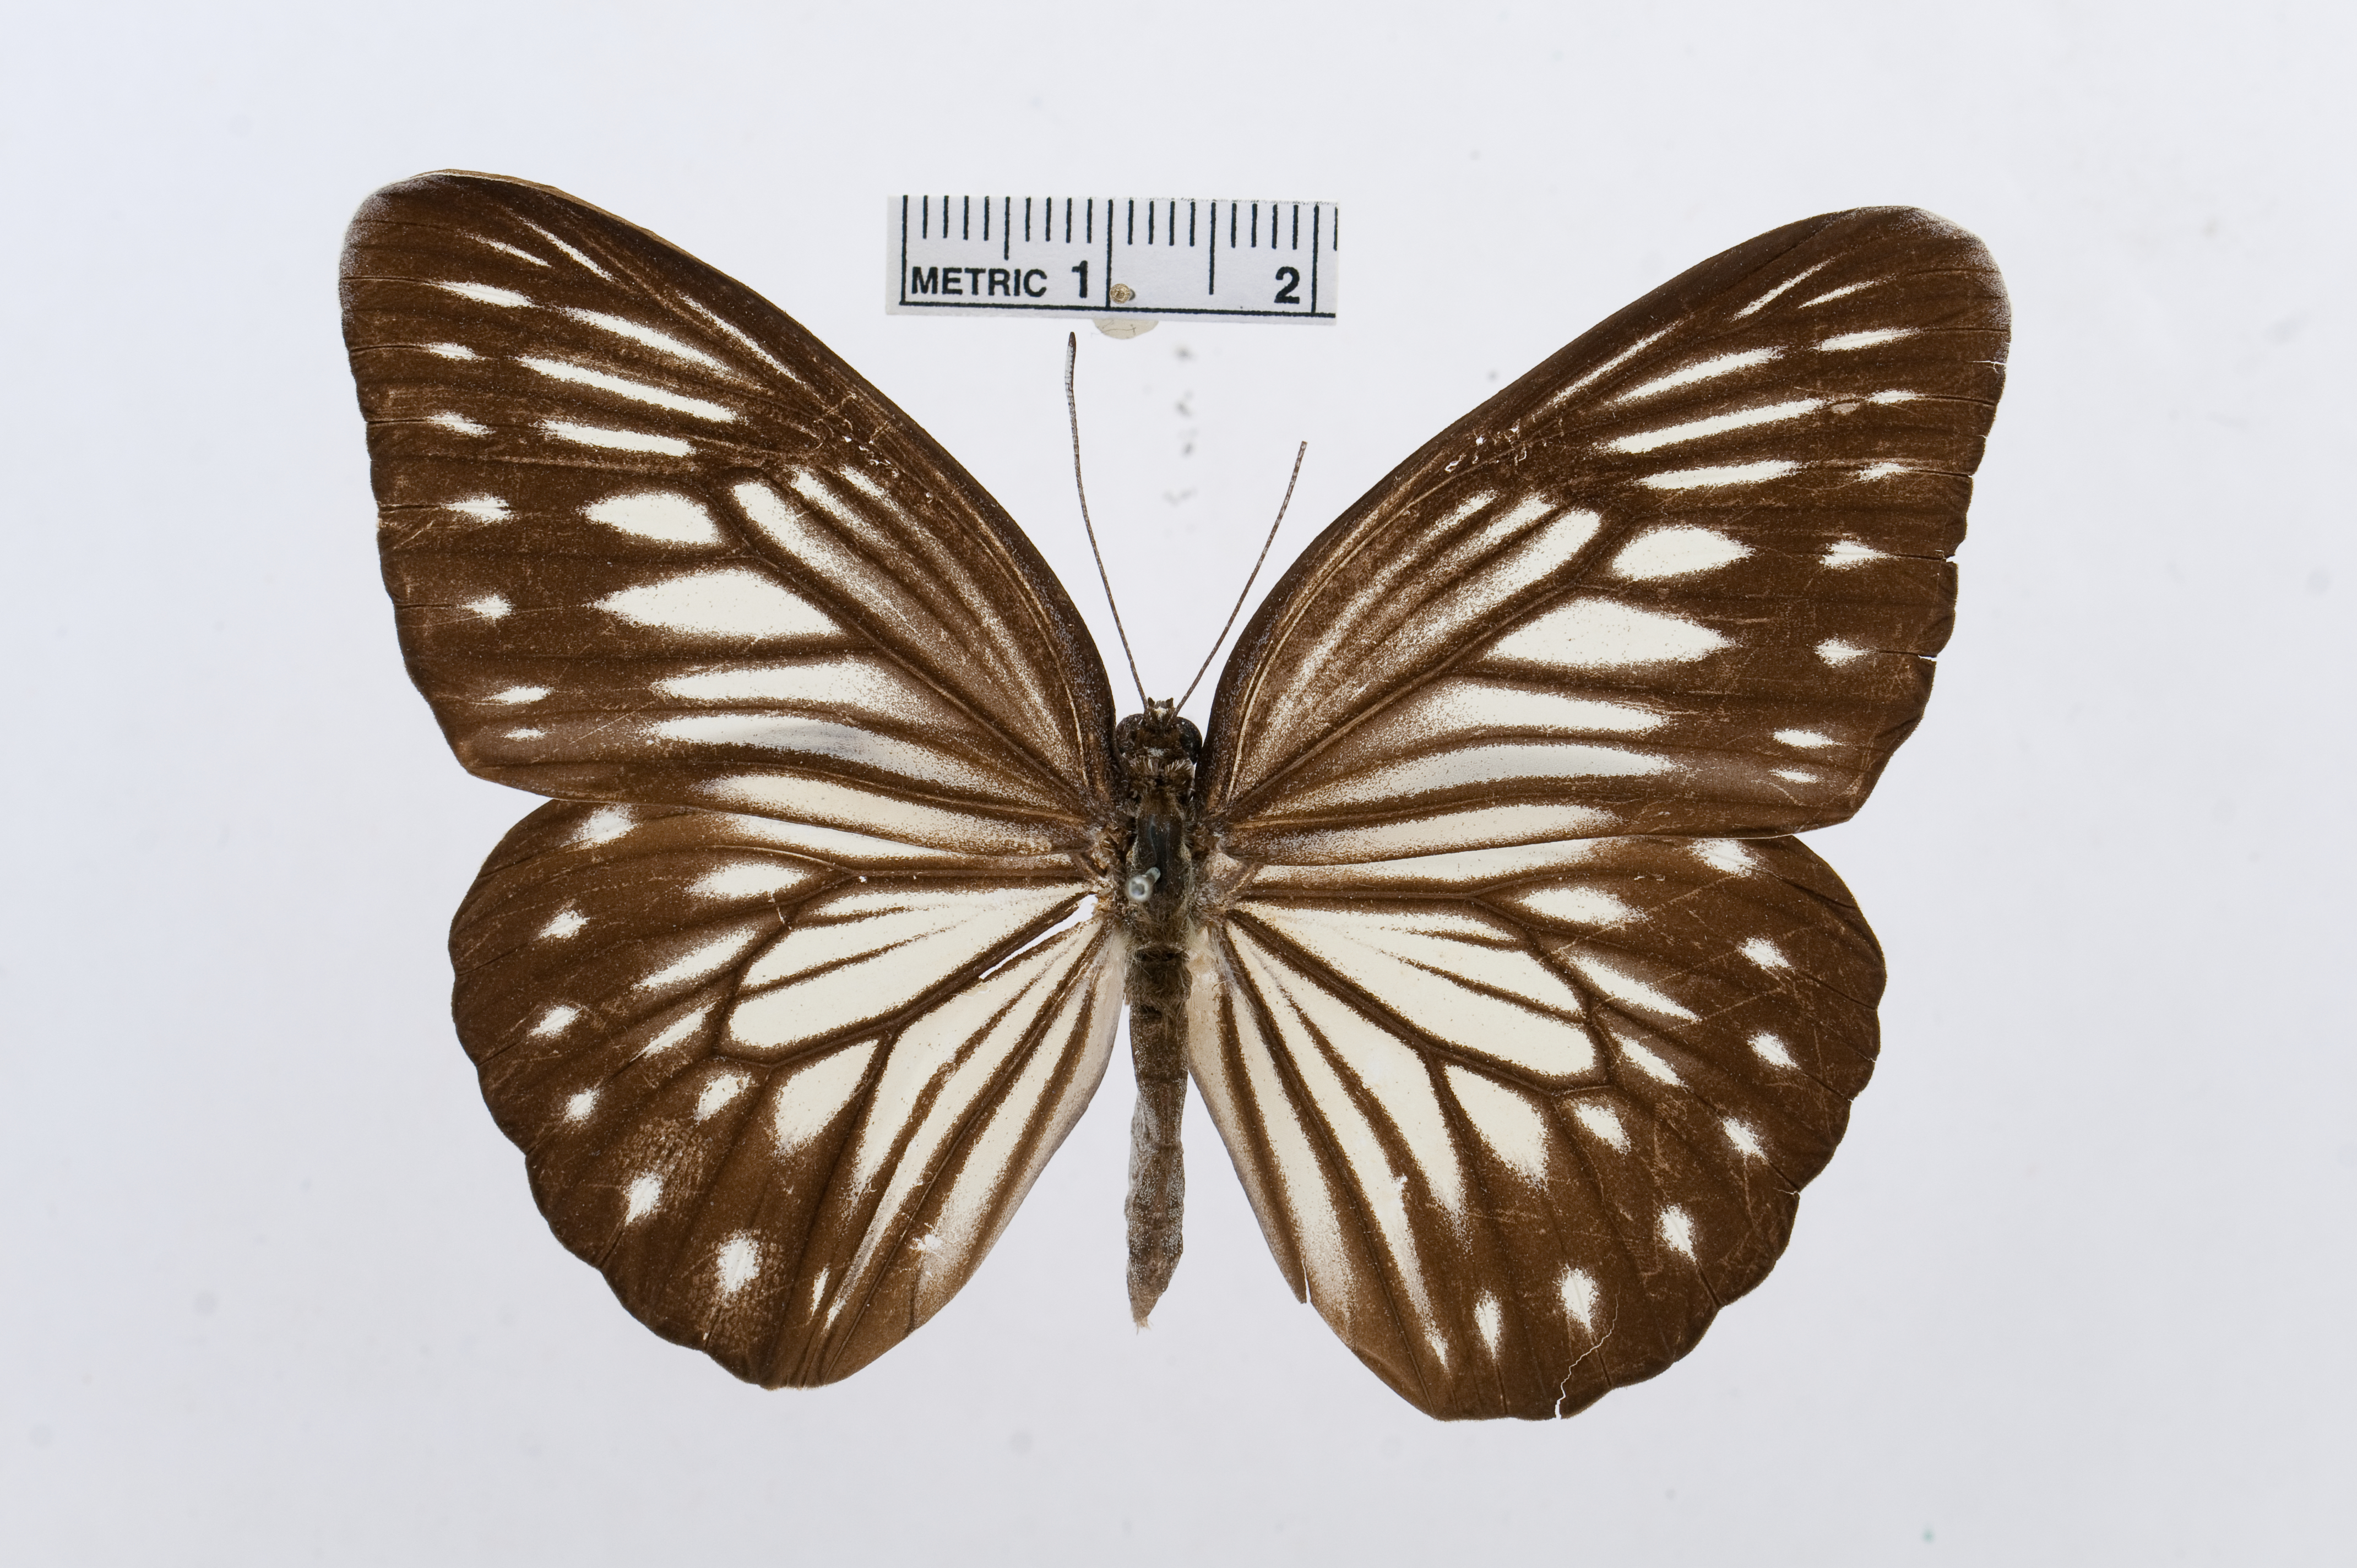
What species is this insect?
Pareronia tritaea
